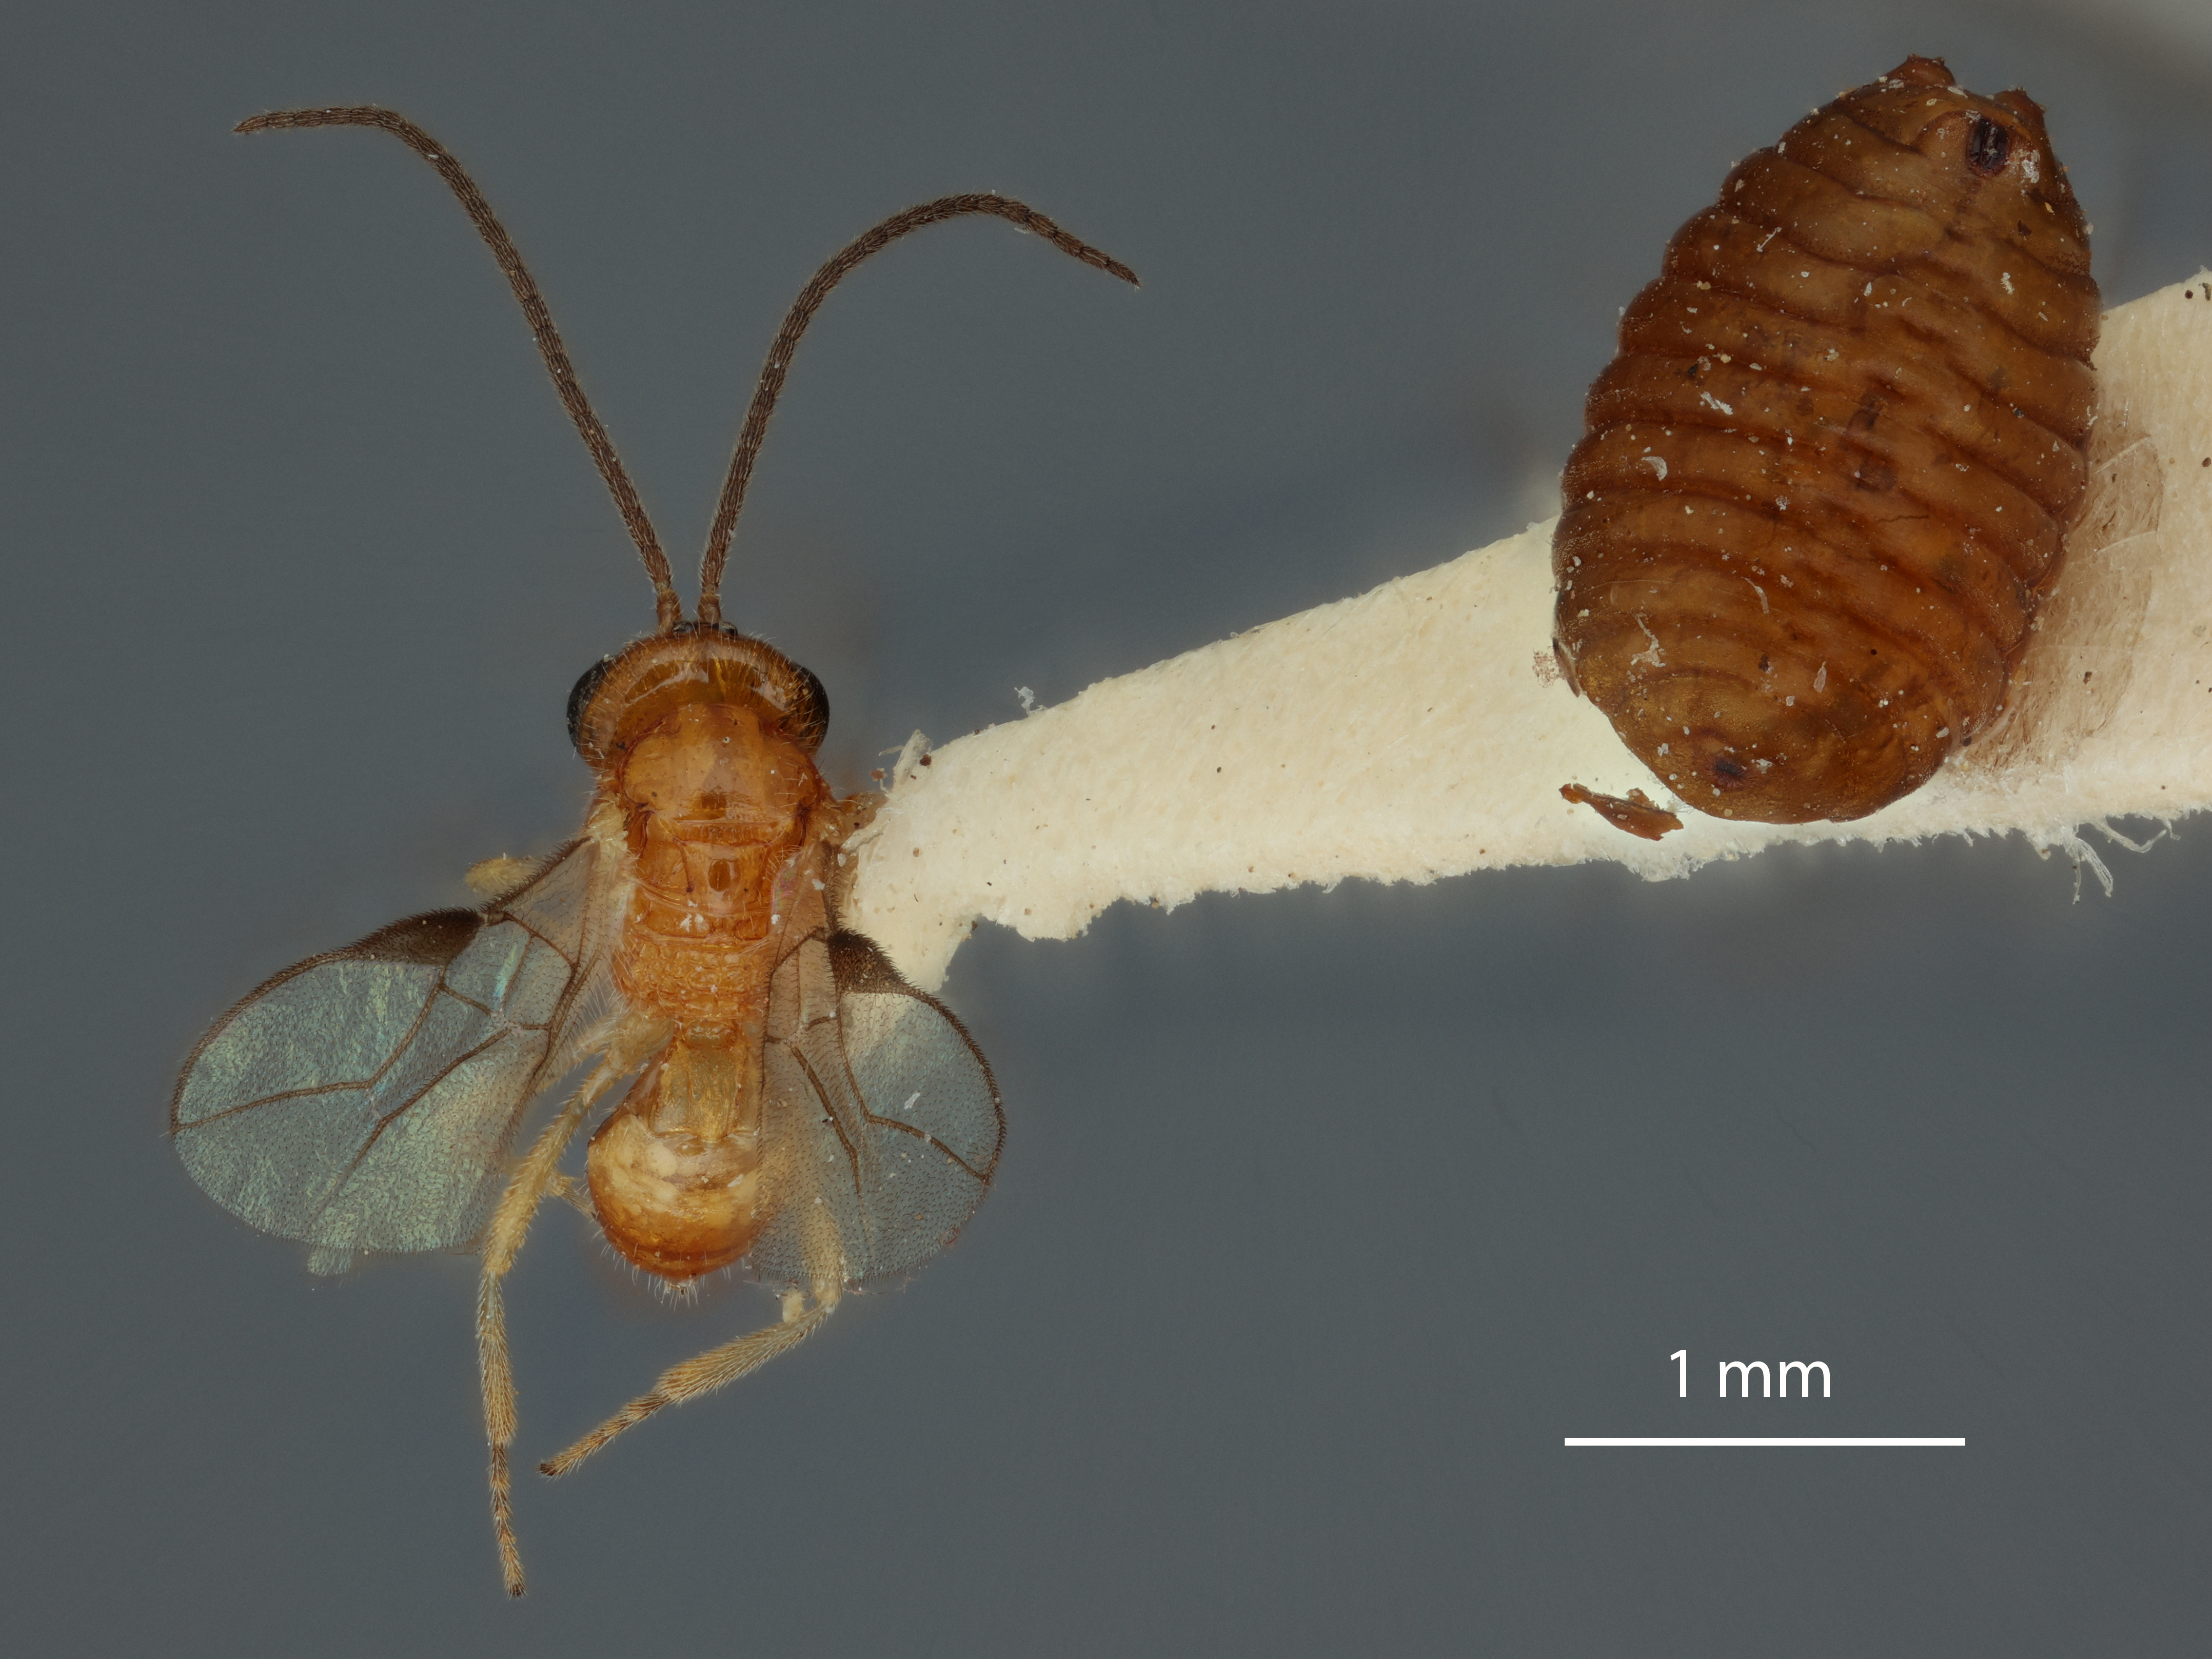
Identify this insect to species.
Opius caprilesi
